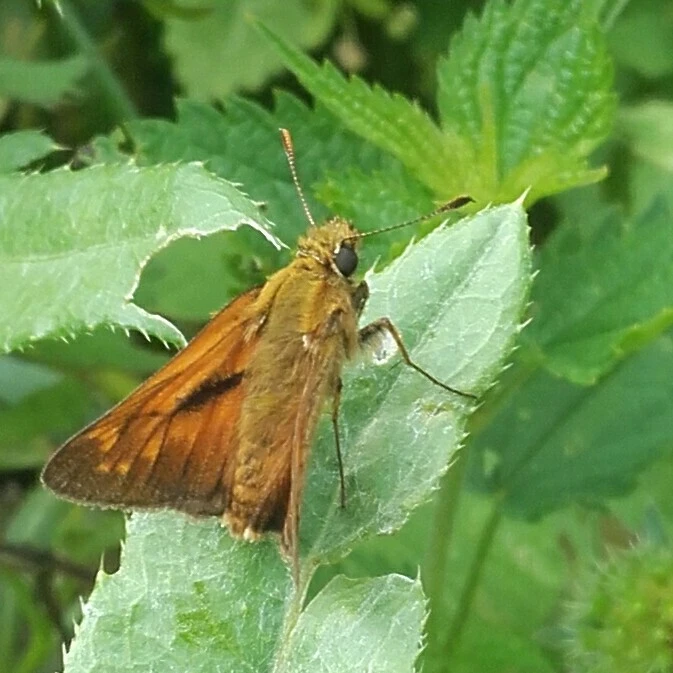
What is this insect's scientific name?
Ochlodes sylvanus (also Ochlodes venata)
